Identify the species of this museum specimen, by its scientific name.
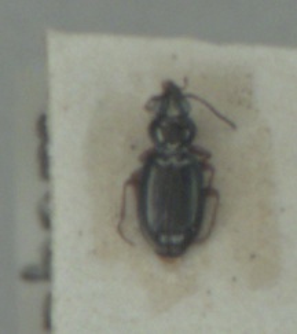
Bembidion lampros
